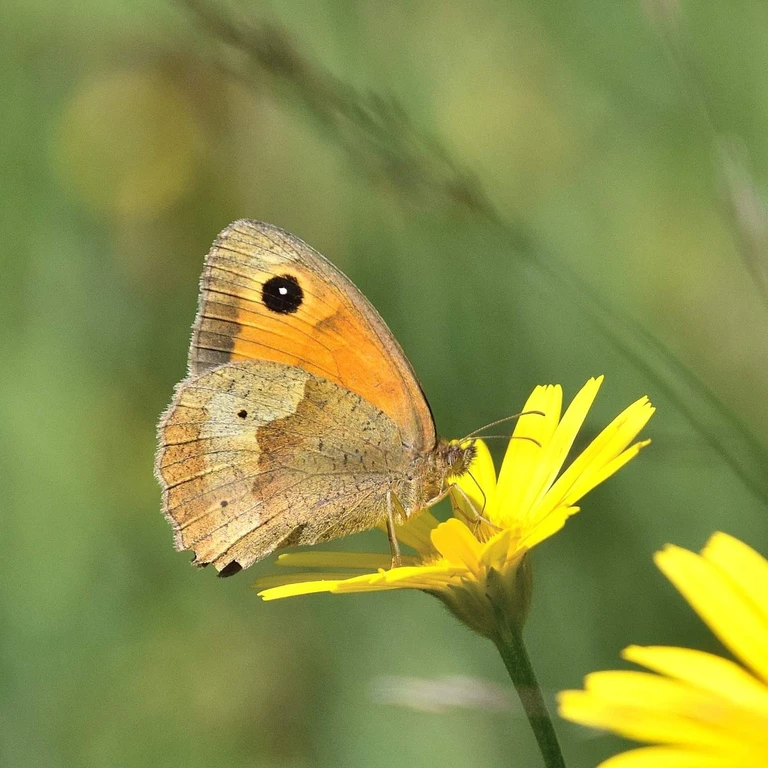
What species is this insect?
Maniola jurtina
